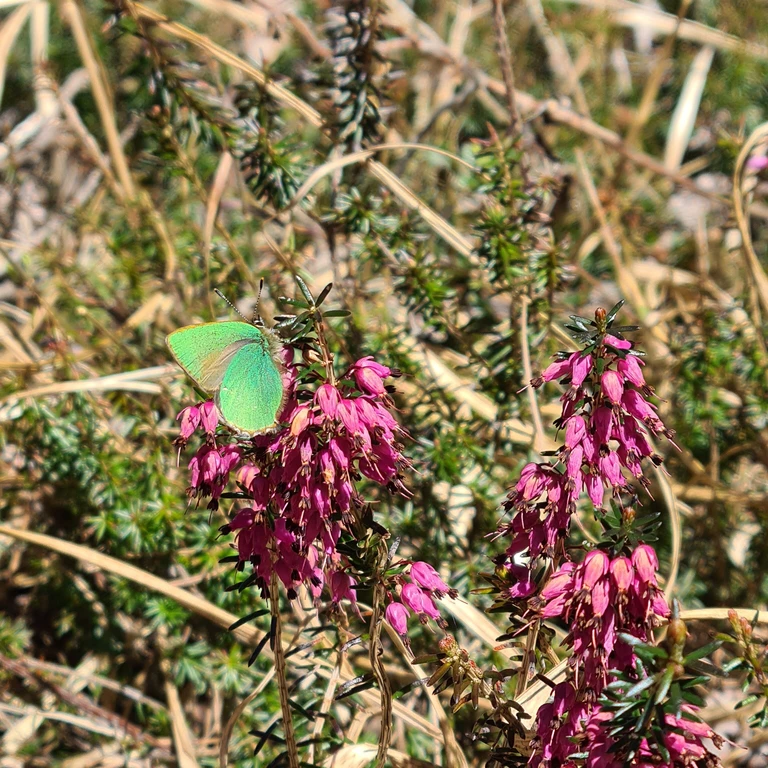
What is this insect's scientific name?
Callophrys rubi
